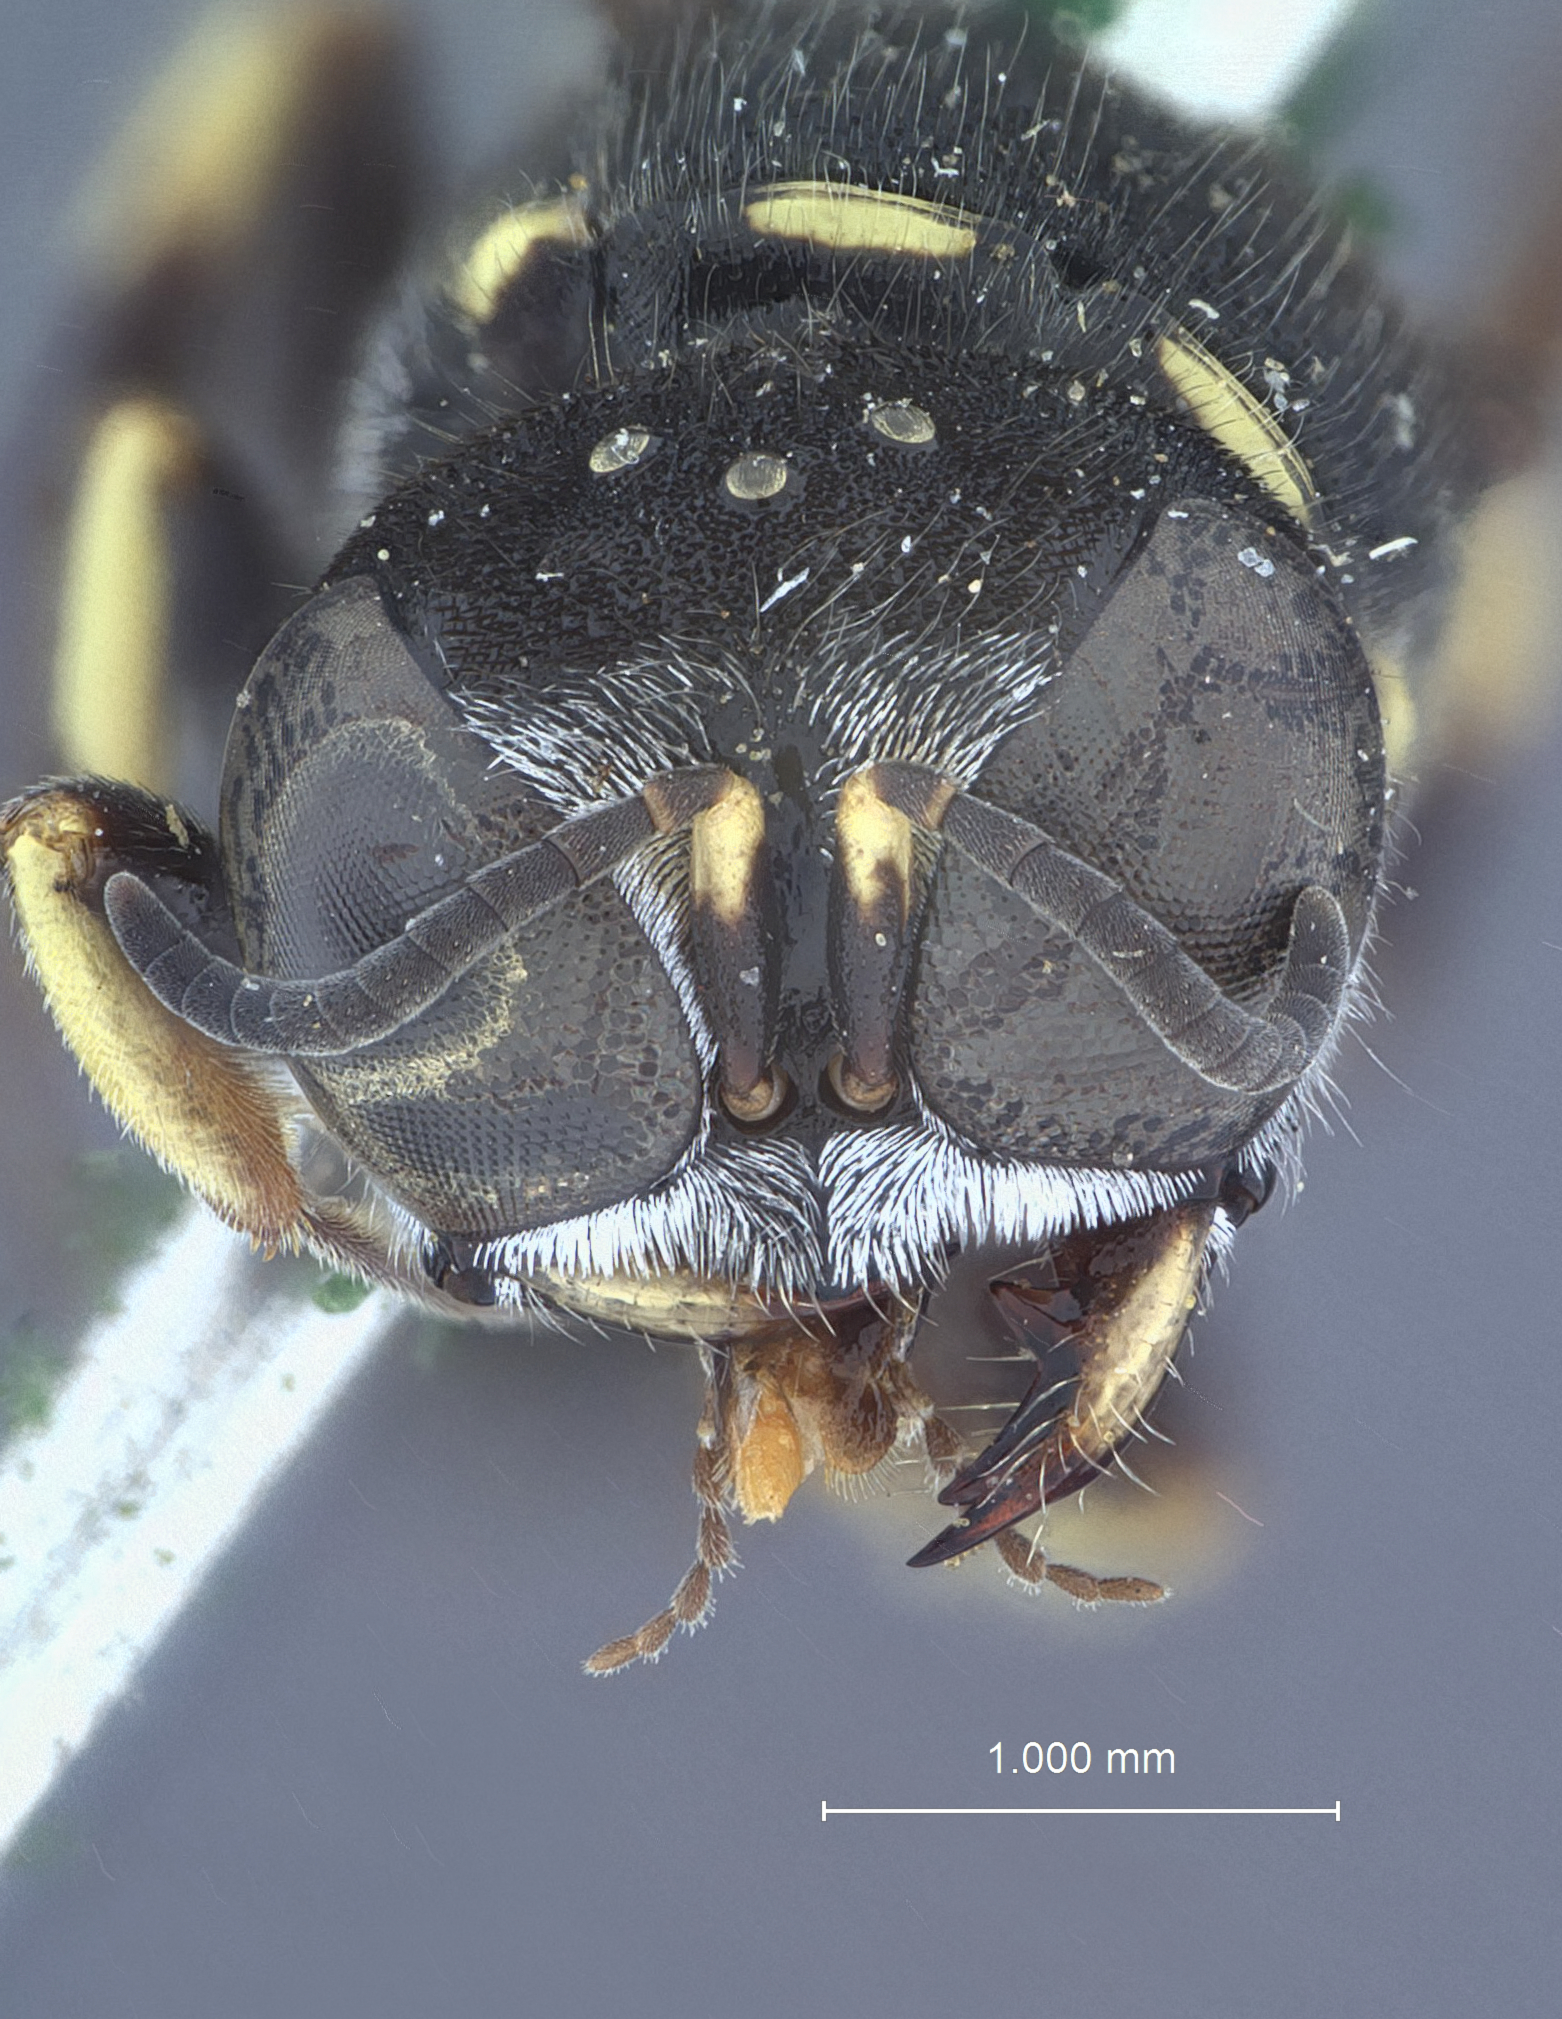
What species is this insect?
Crabro besseyae
